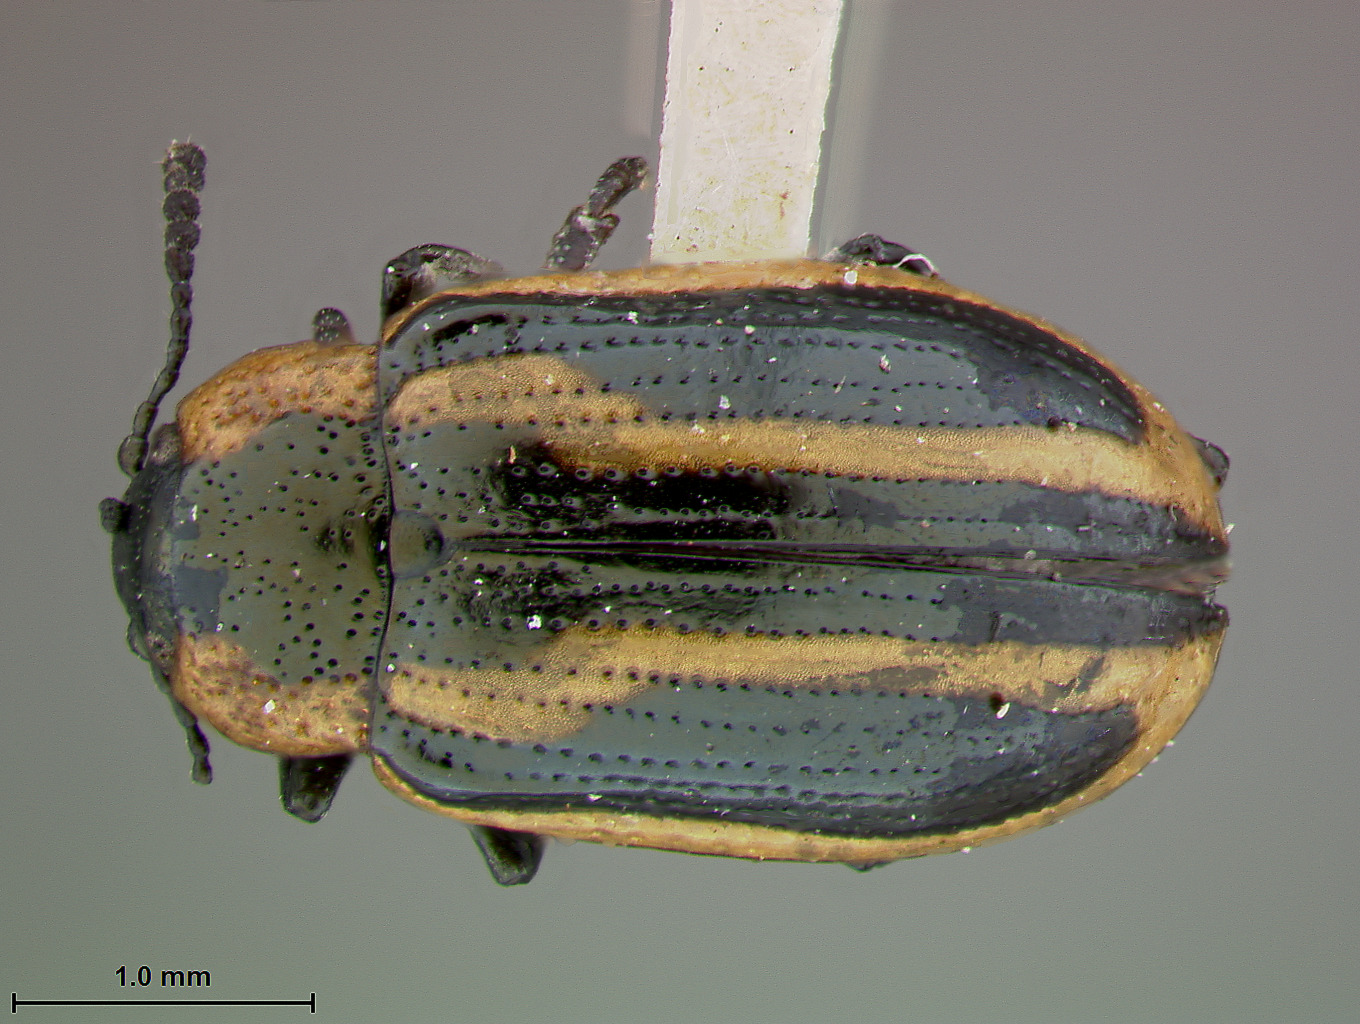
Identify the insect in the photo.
Hydrothassa boreella
